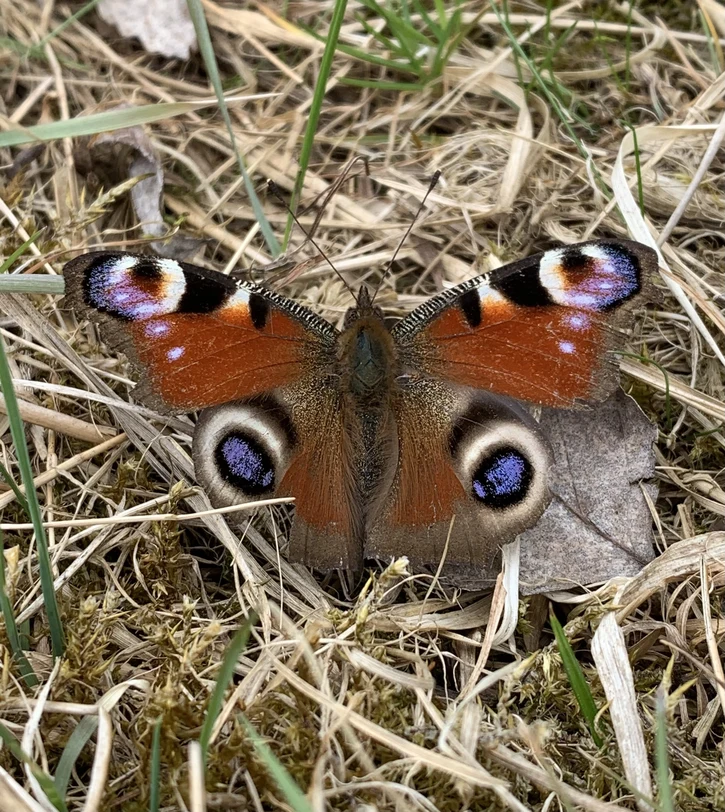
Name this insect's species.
Aglais io
